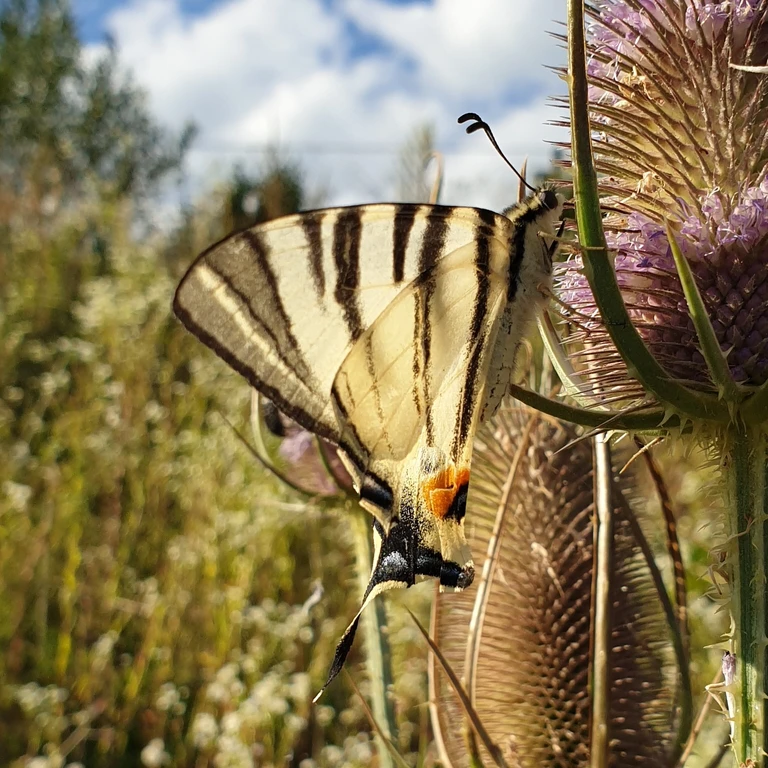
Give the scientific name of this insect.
Iphiclides podalirius
